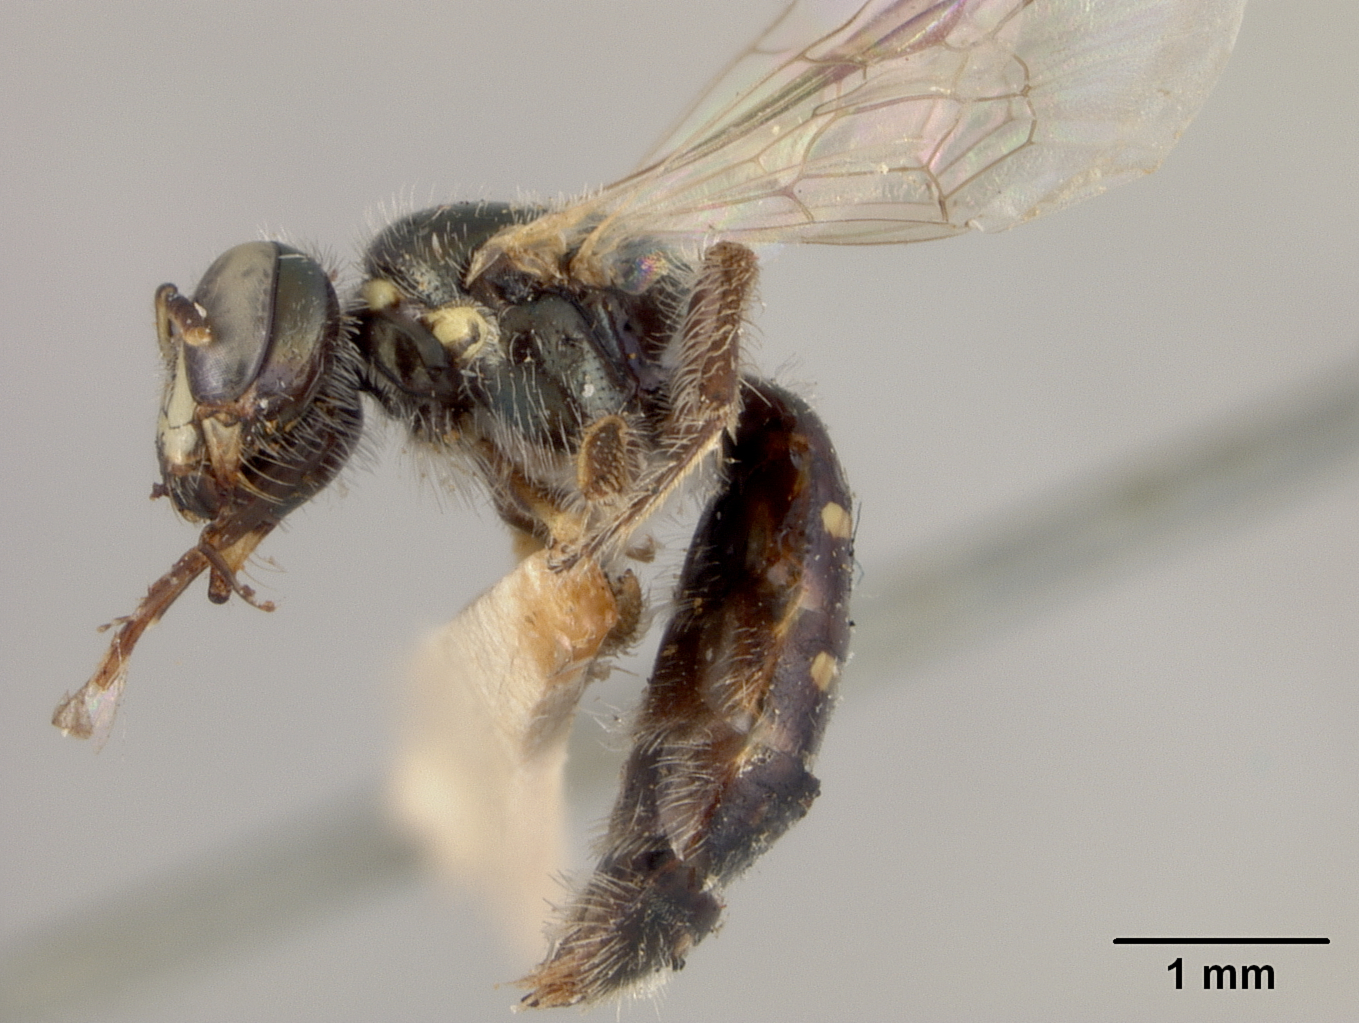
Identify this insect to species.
Perdita sonorensis
